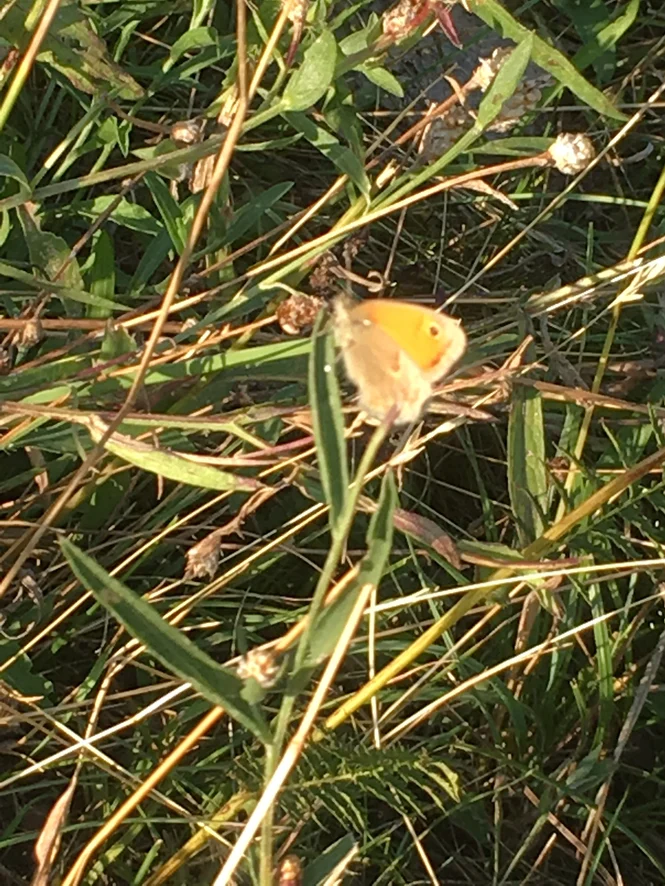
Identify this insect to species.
Coenonympha pamphilus
